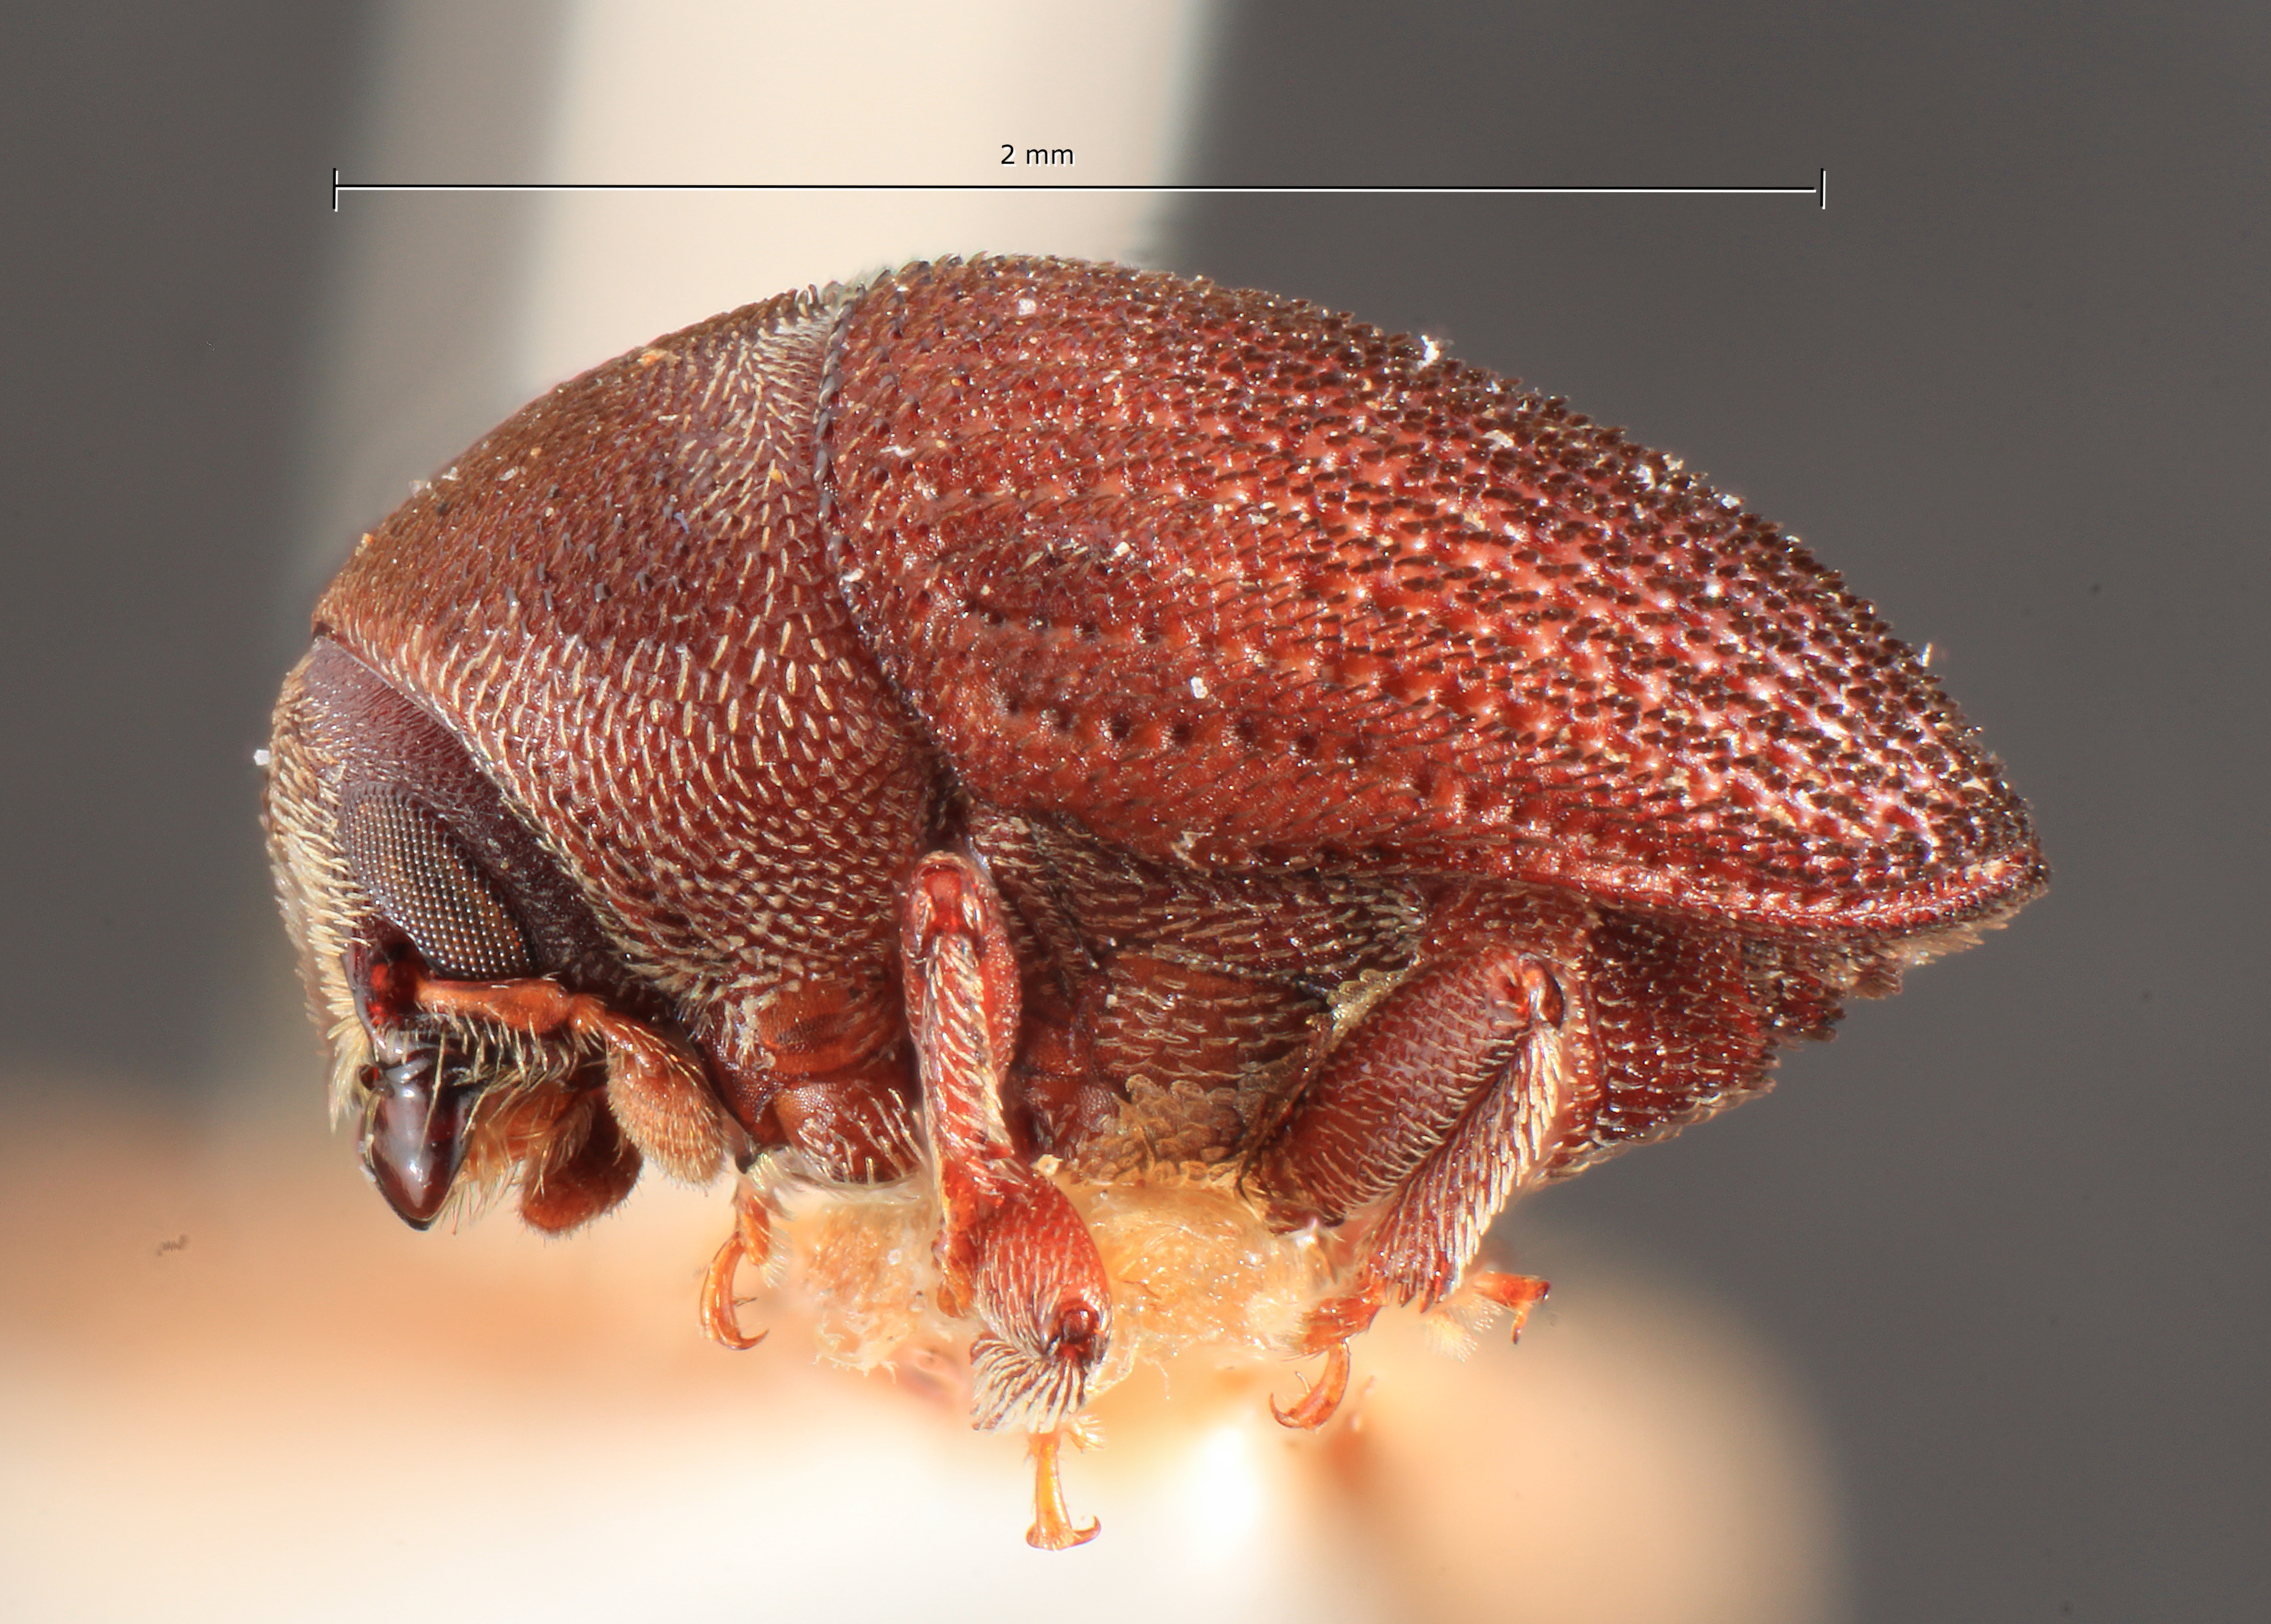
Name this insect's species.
Hylesinus persimilis
